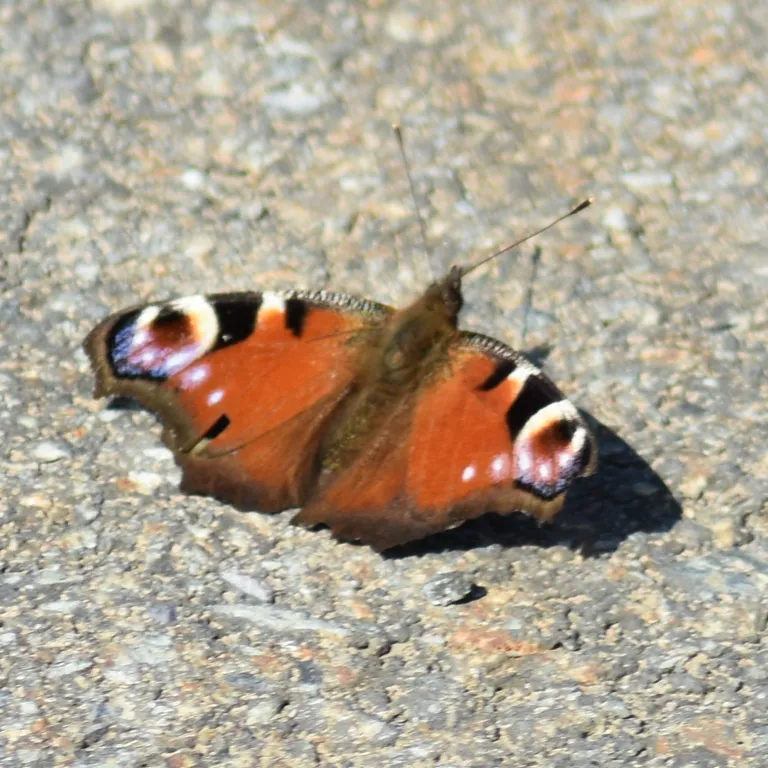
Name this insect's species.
Aglais io
